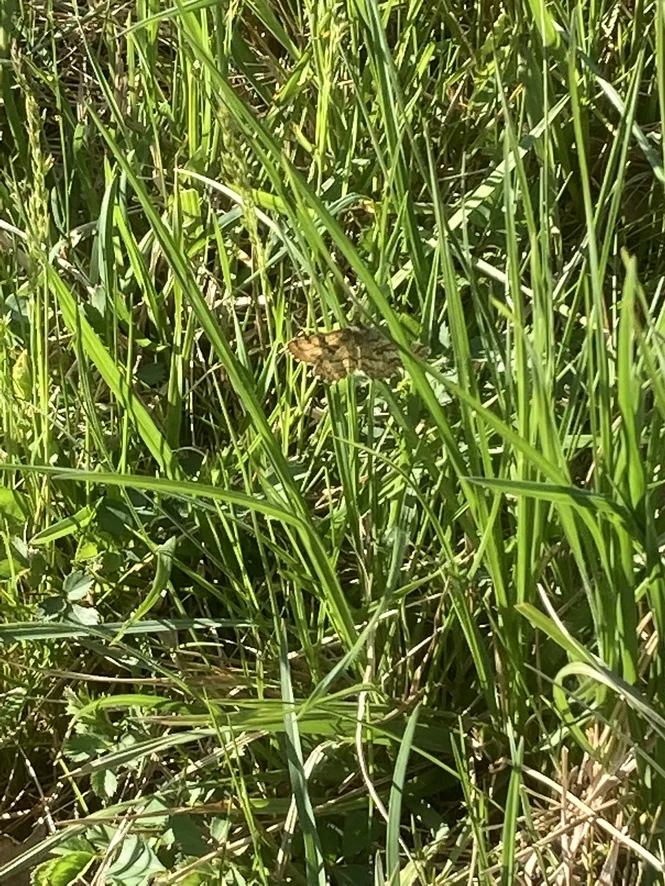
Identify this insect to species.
Ematurga atomaria
